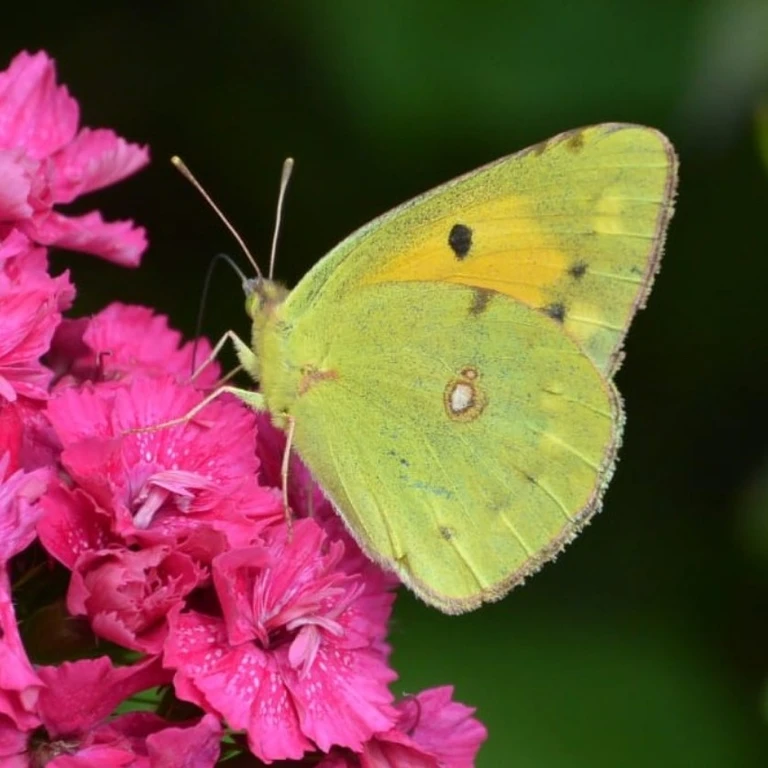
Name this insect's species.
Colias croceus
